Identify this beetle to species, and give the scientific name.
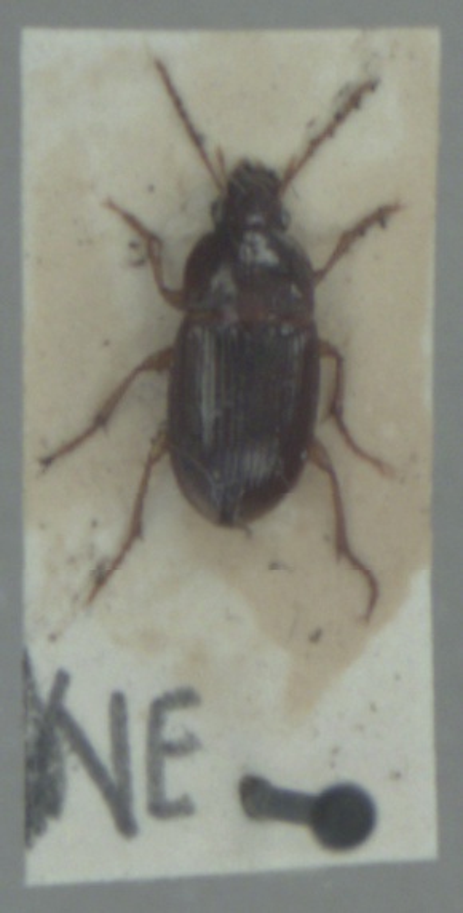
Amara bifrons
